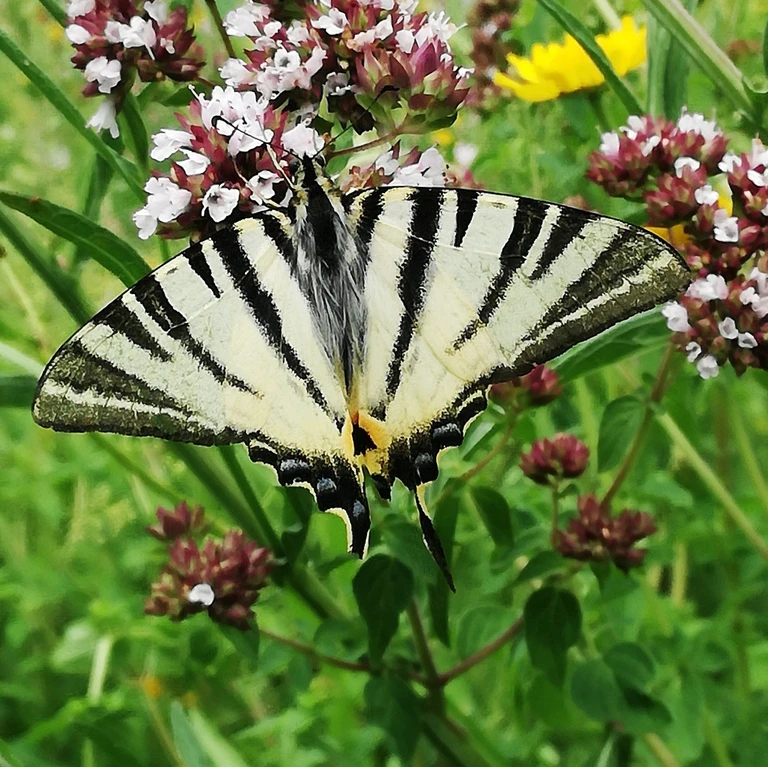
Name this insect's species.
Iphiclides podalirius
